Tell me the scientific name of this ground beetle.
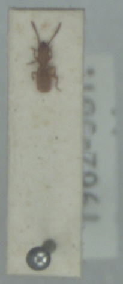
Aepus marinus
